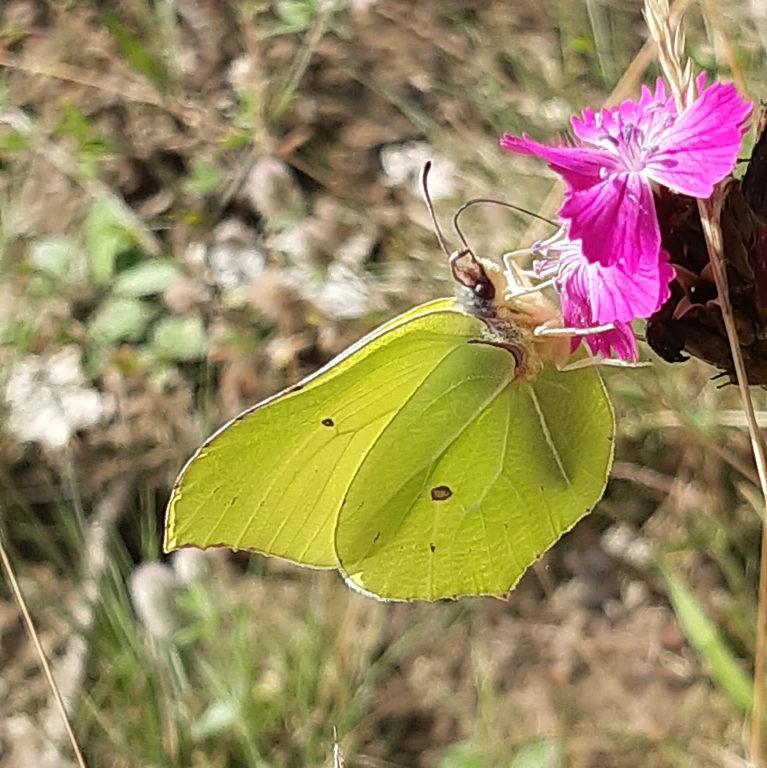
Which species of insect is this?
Gonepteryx rhamni
